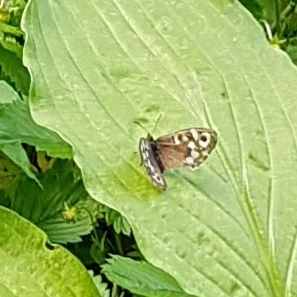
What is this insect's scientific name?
Pararge aegeria
